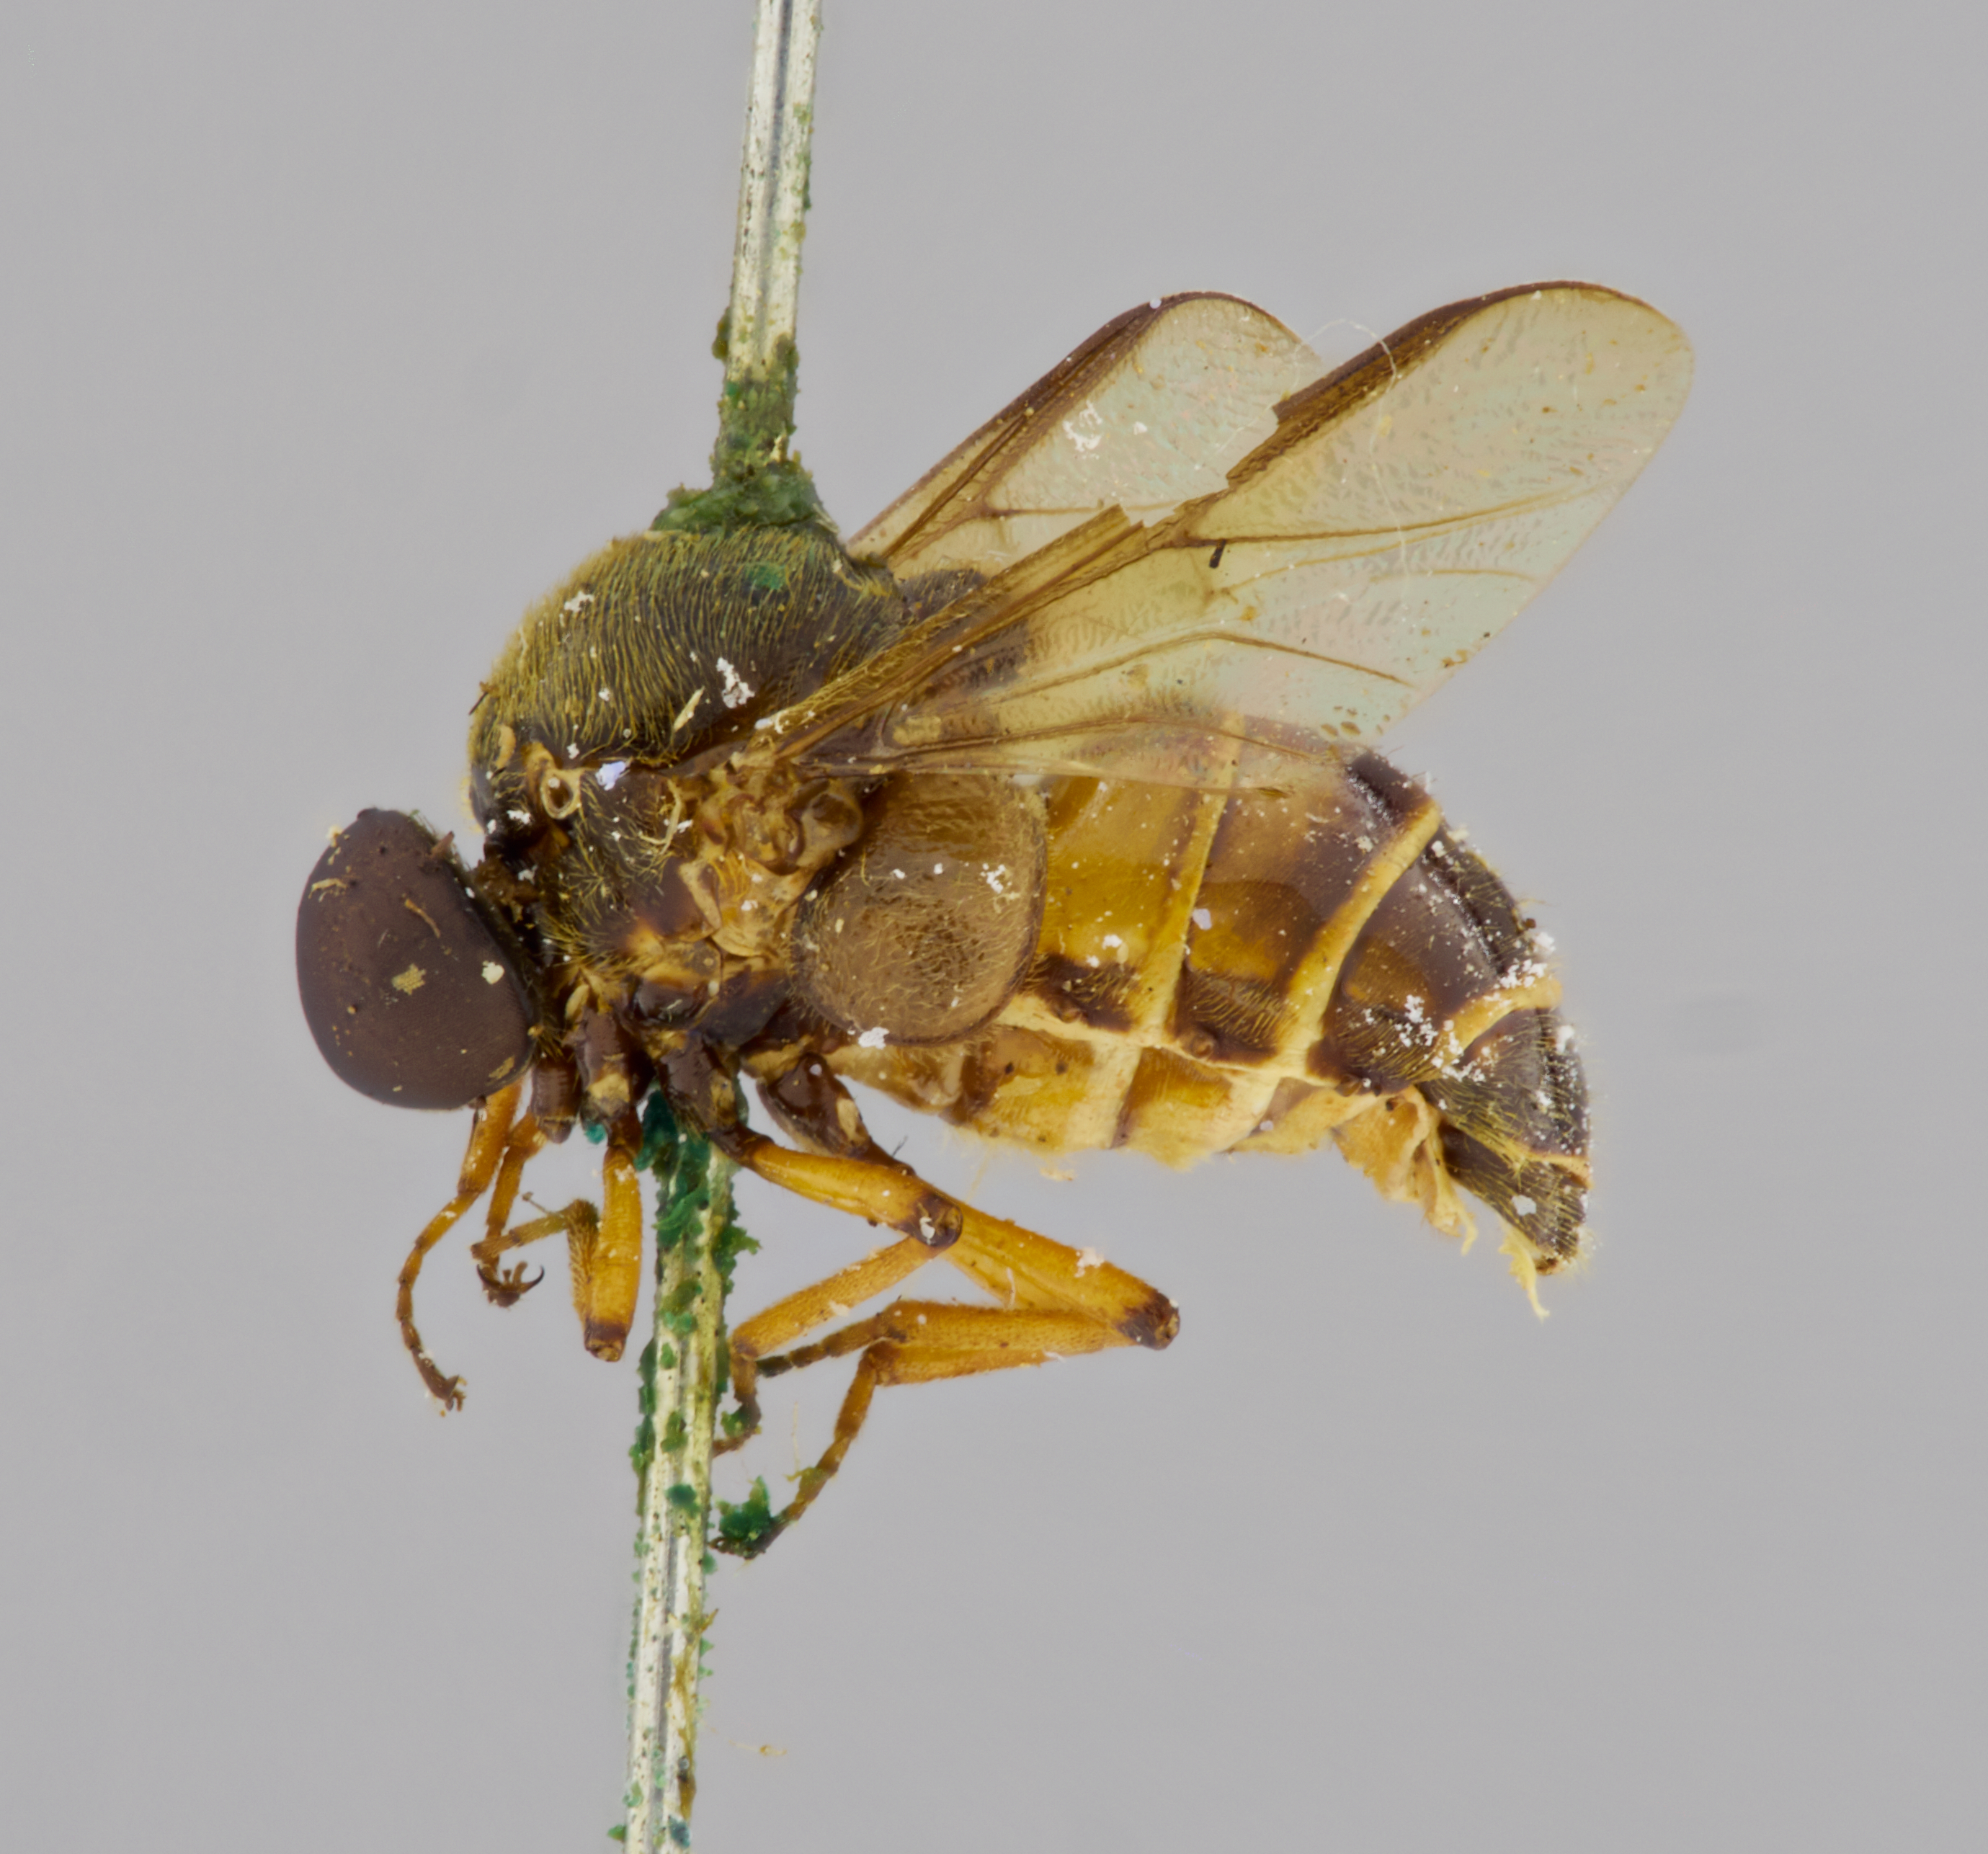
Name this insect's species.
Ogcodes philippinensis
